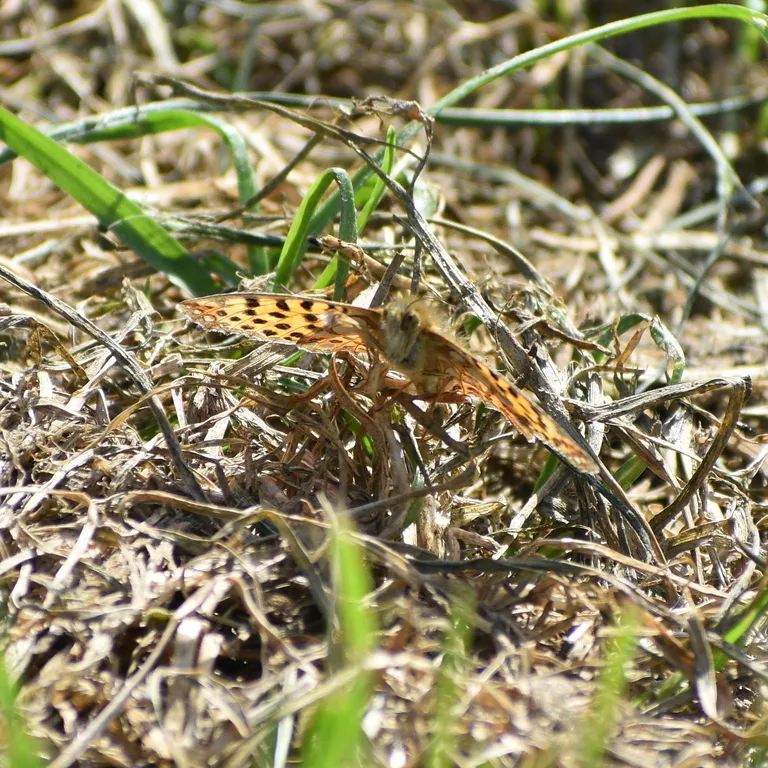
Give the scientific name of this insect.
Issoria lathonia
